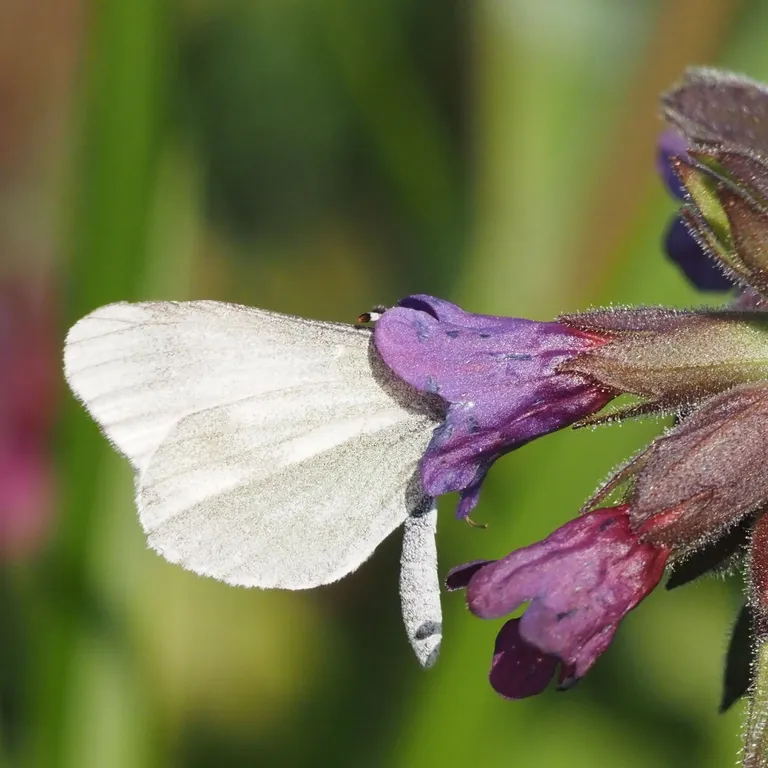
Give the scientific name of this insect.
Leptidea sinapis/juvernica
